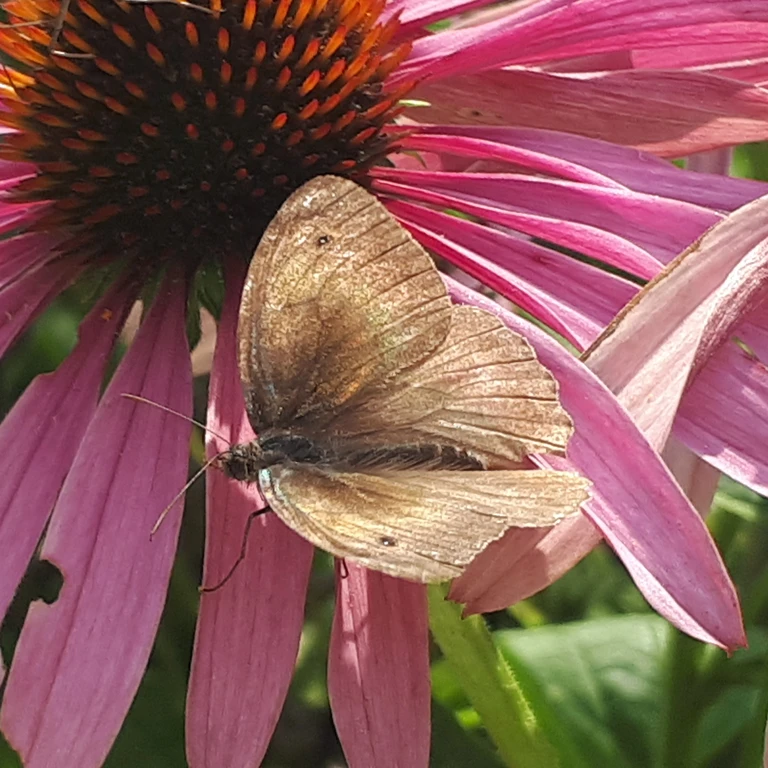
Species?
Maniola jurtina
